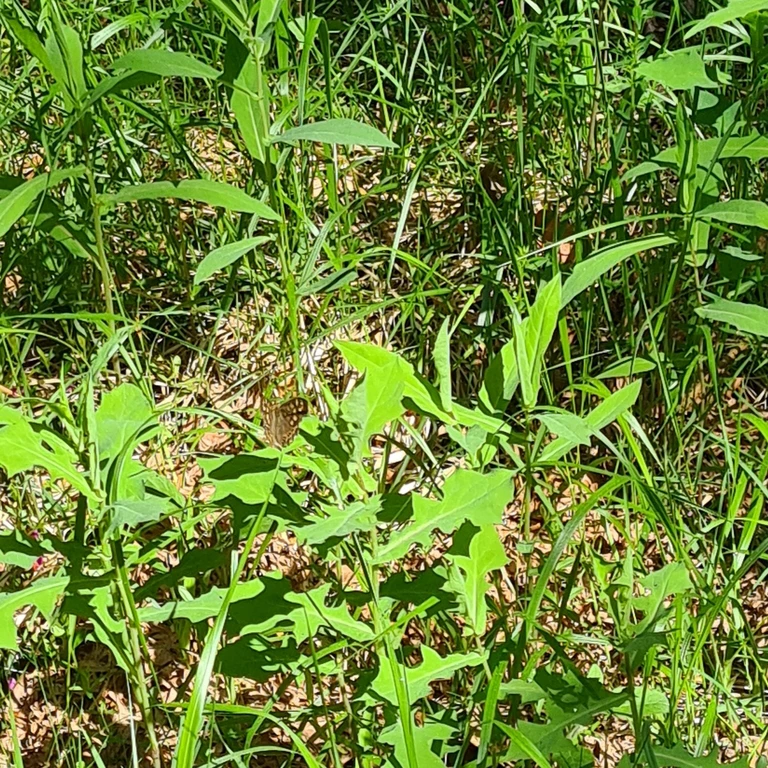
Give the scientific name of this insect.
Pararge aegeria
